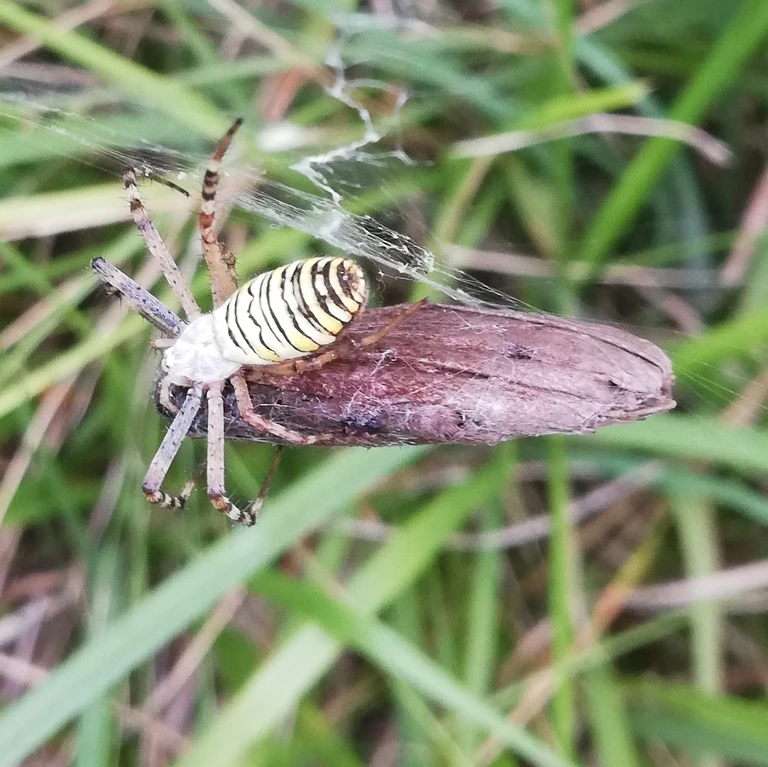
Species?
Minois dryas
